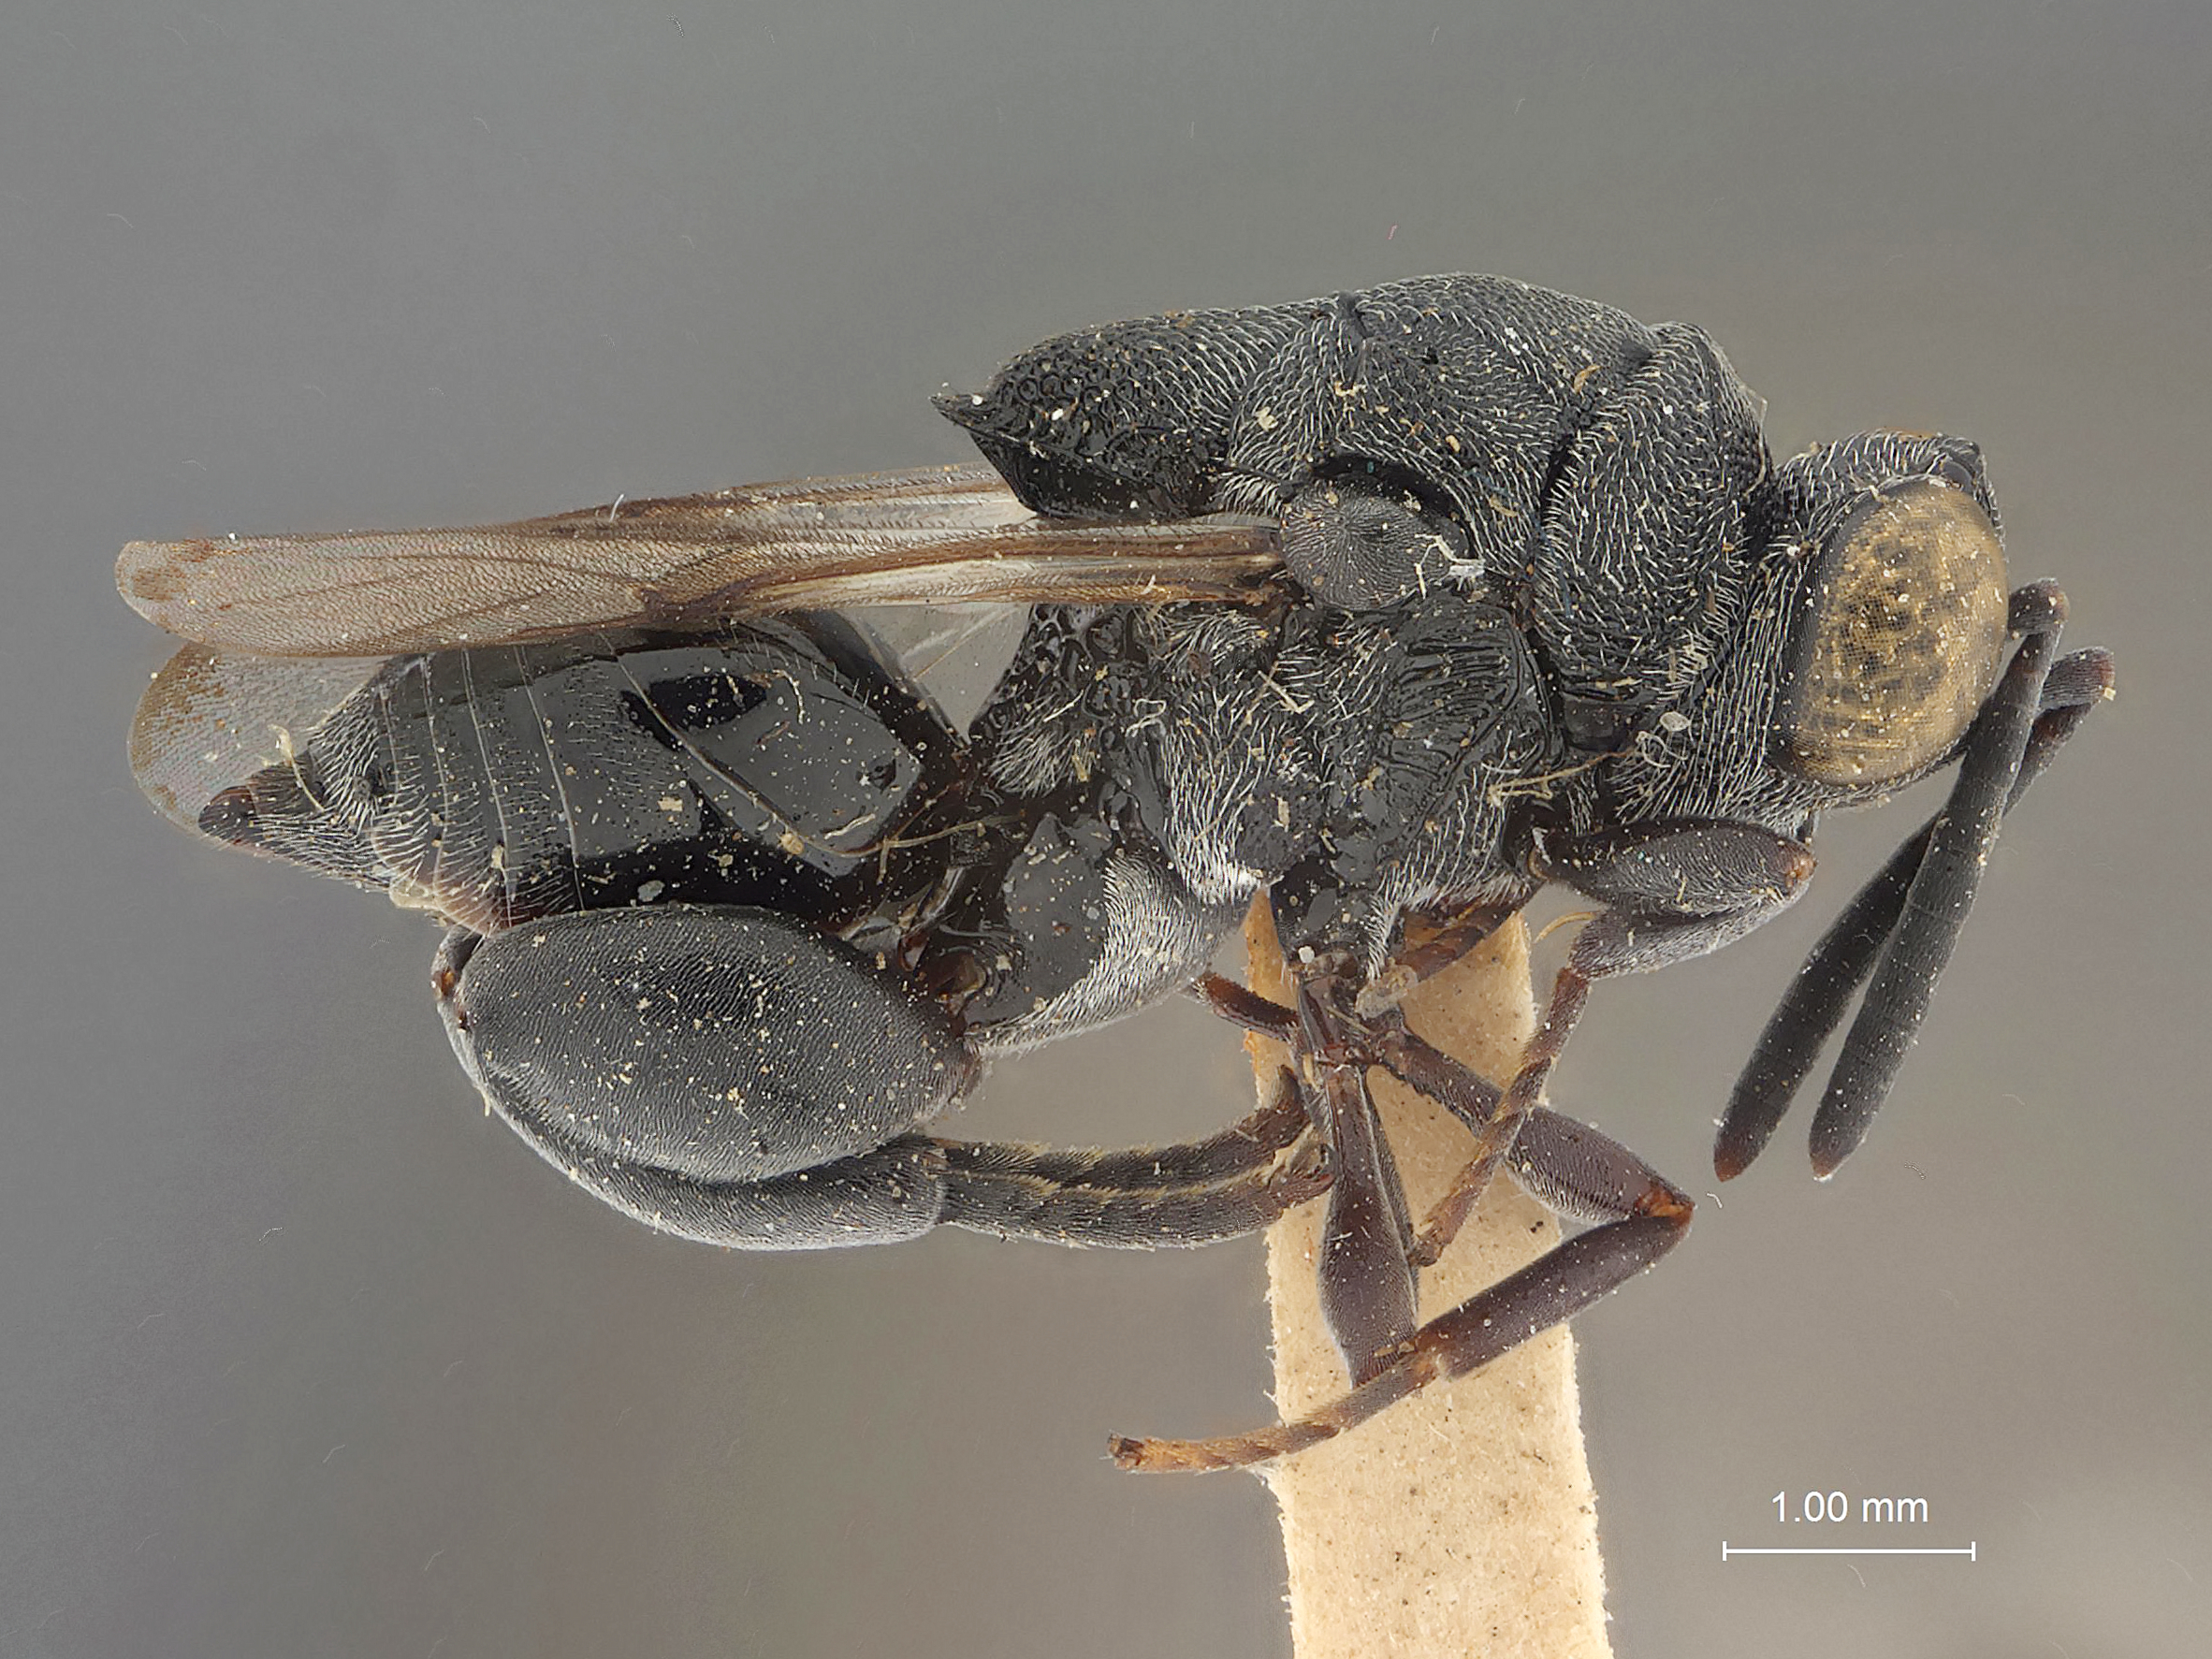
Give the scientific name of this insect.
Antrocephalus nicus
